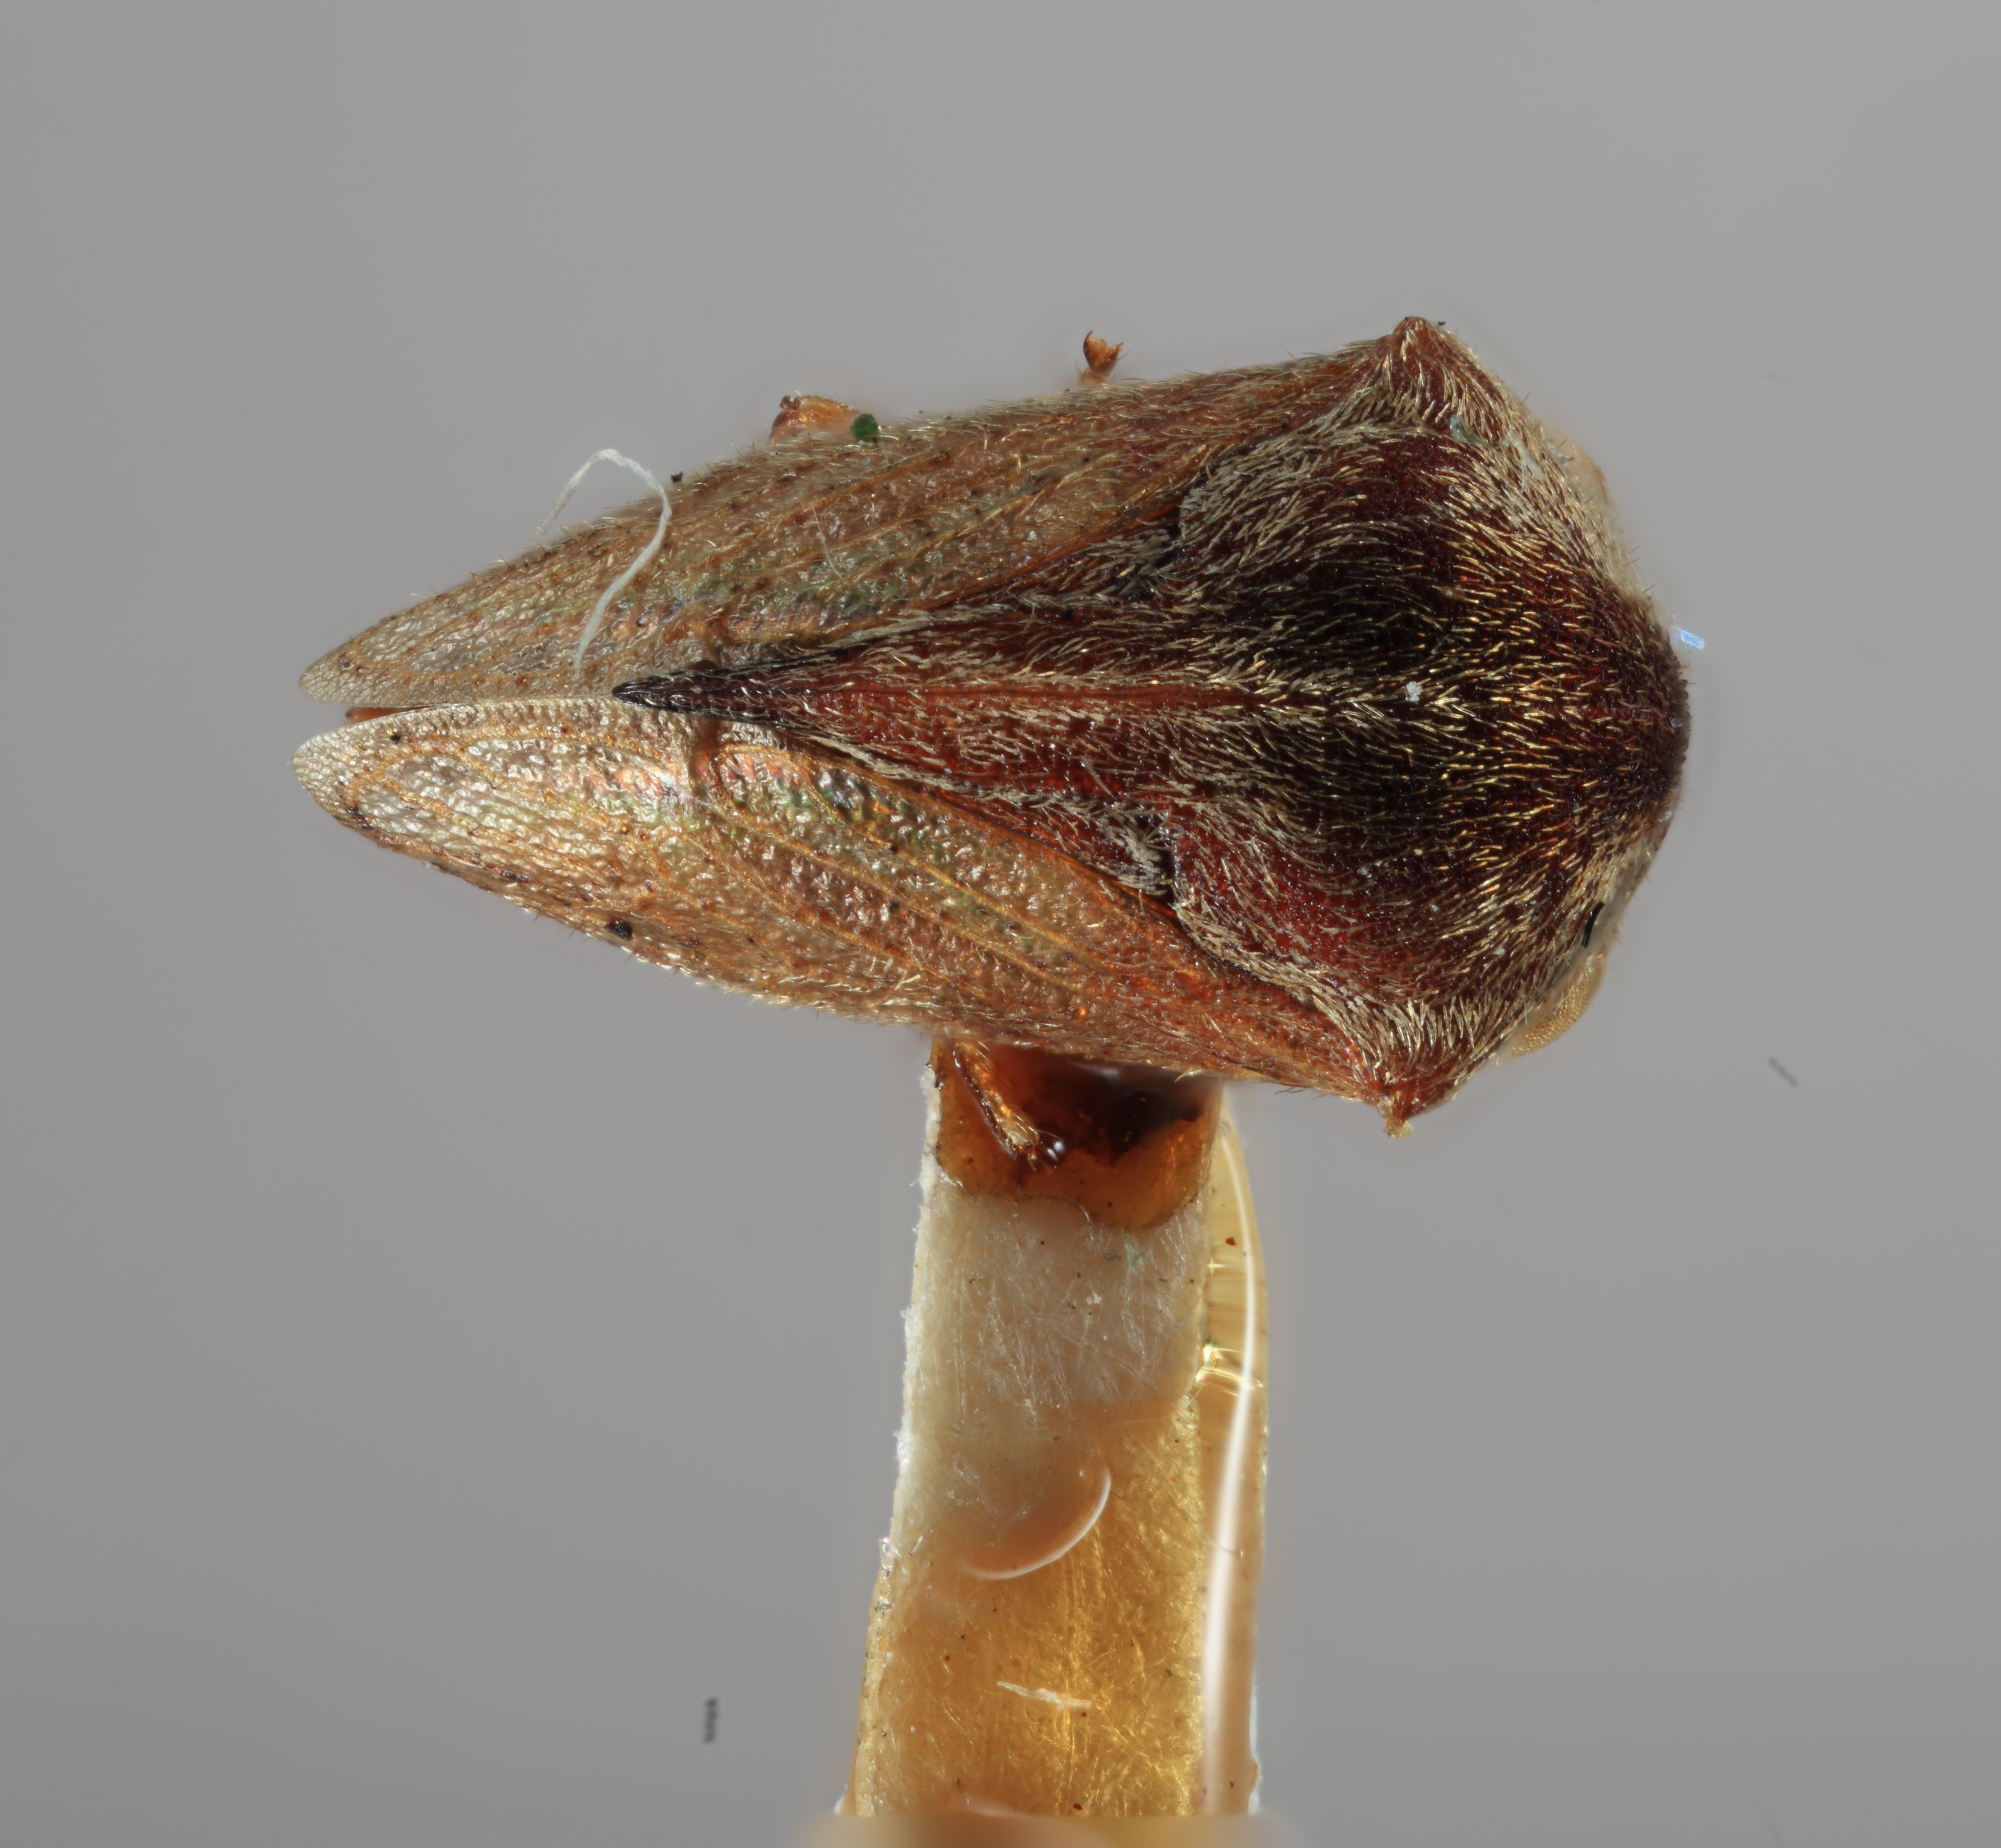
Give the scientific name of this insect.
Gargara triangulata
